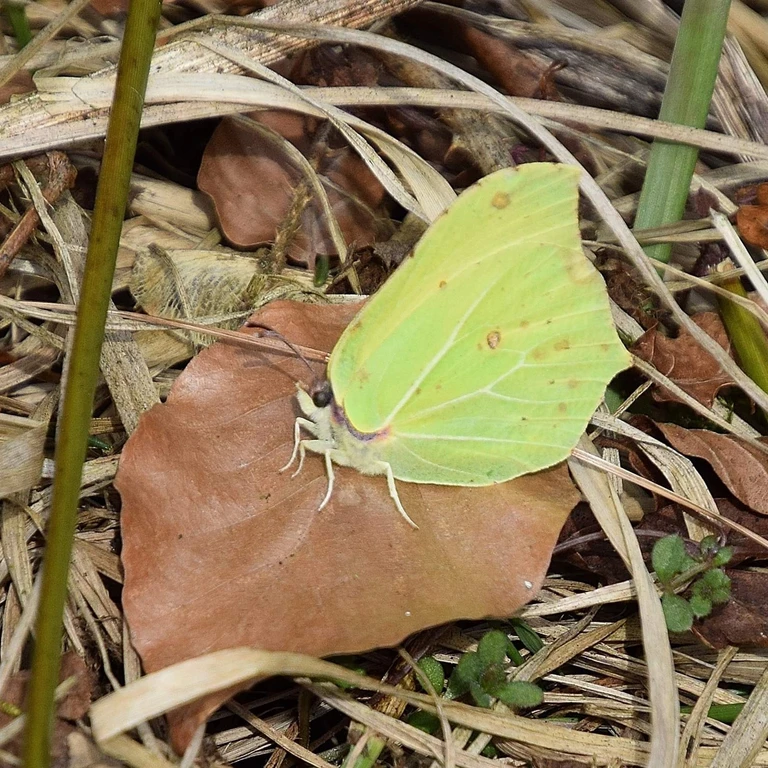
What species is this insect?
Gonepteryx rhamni
